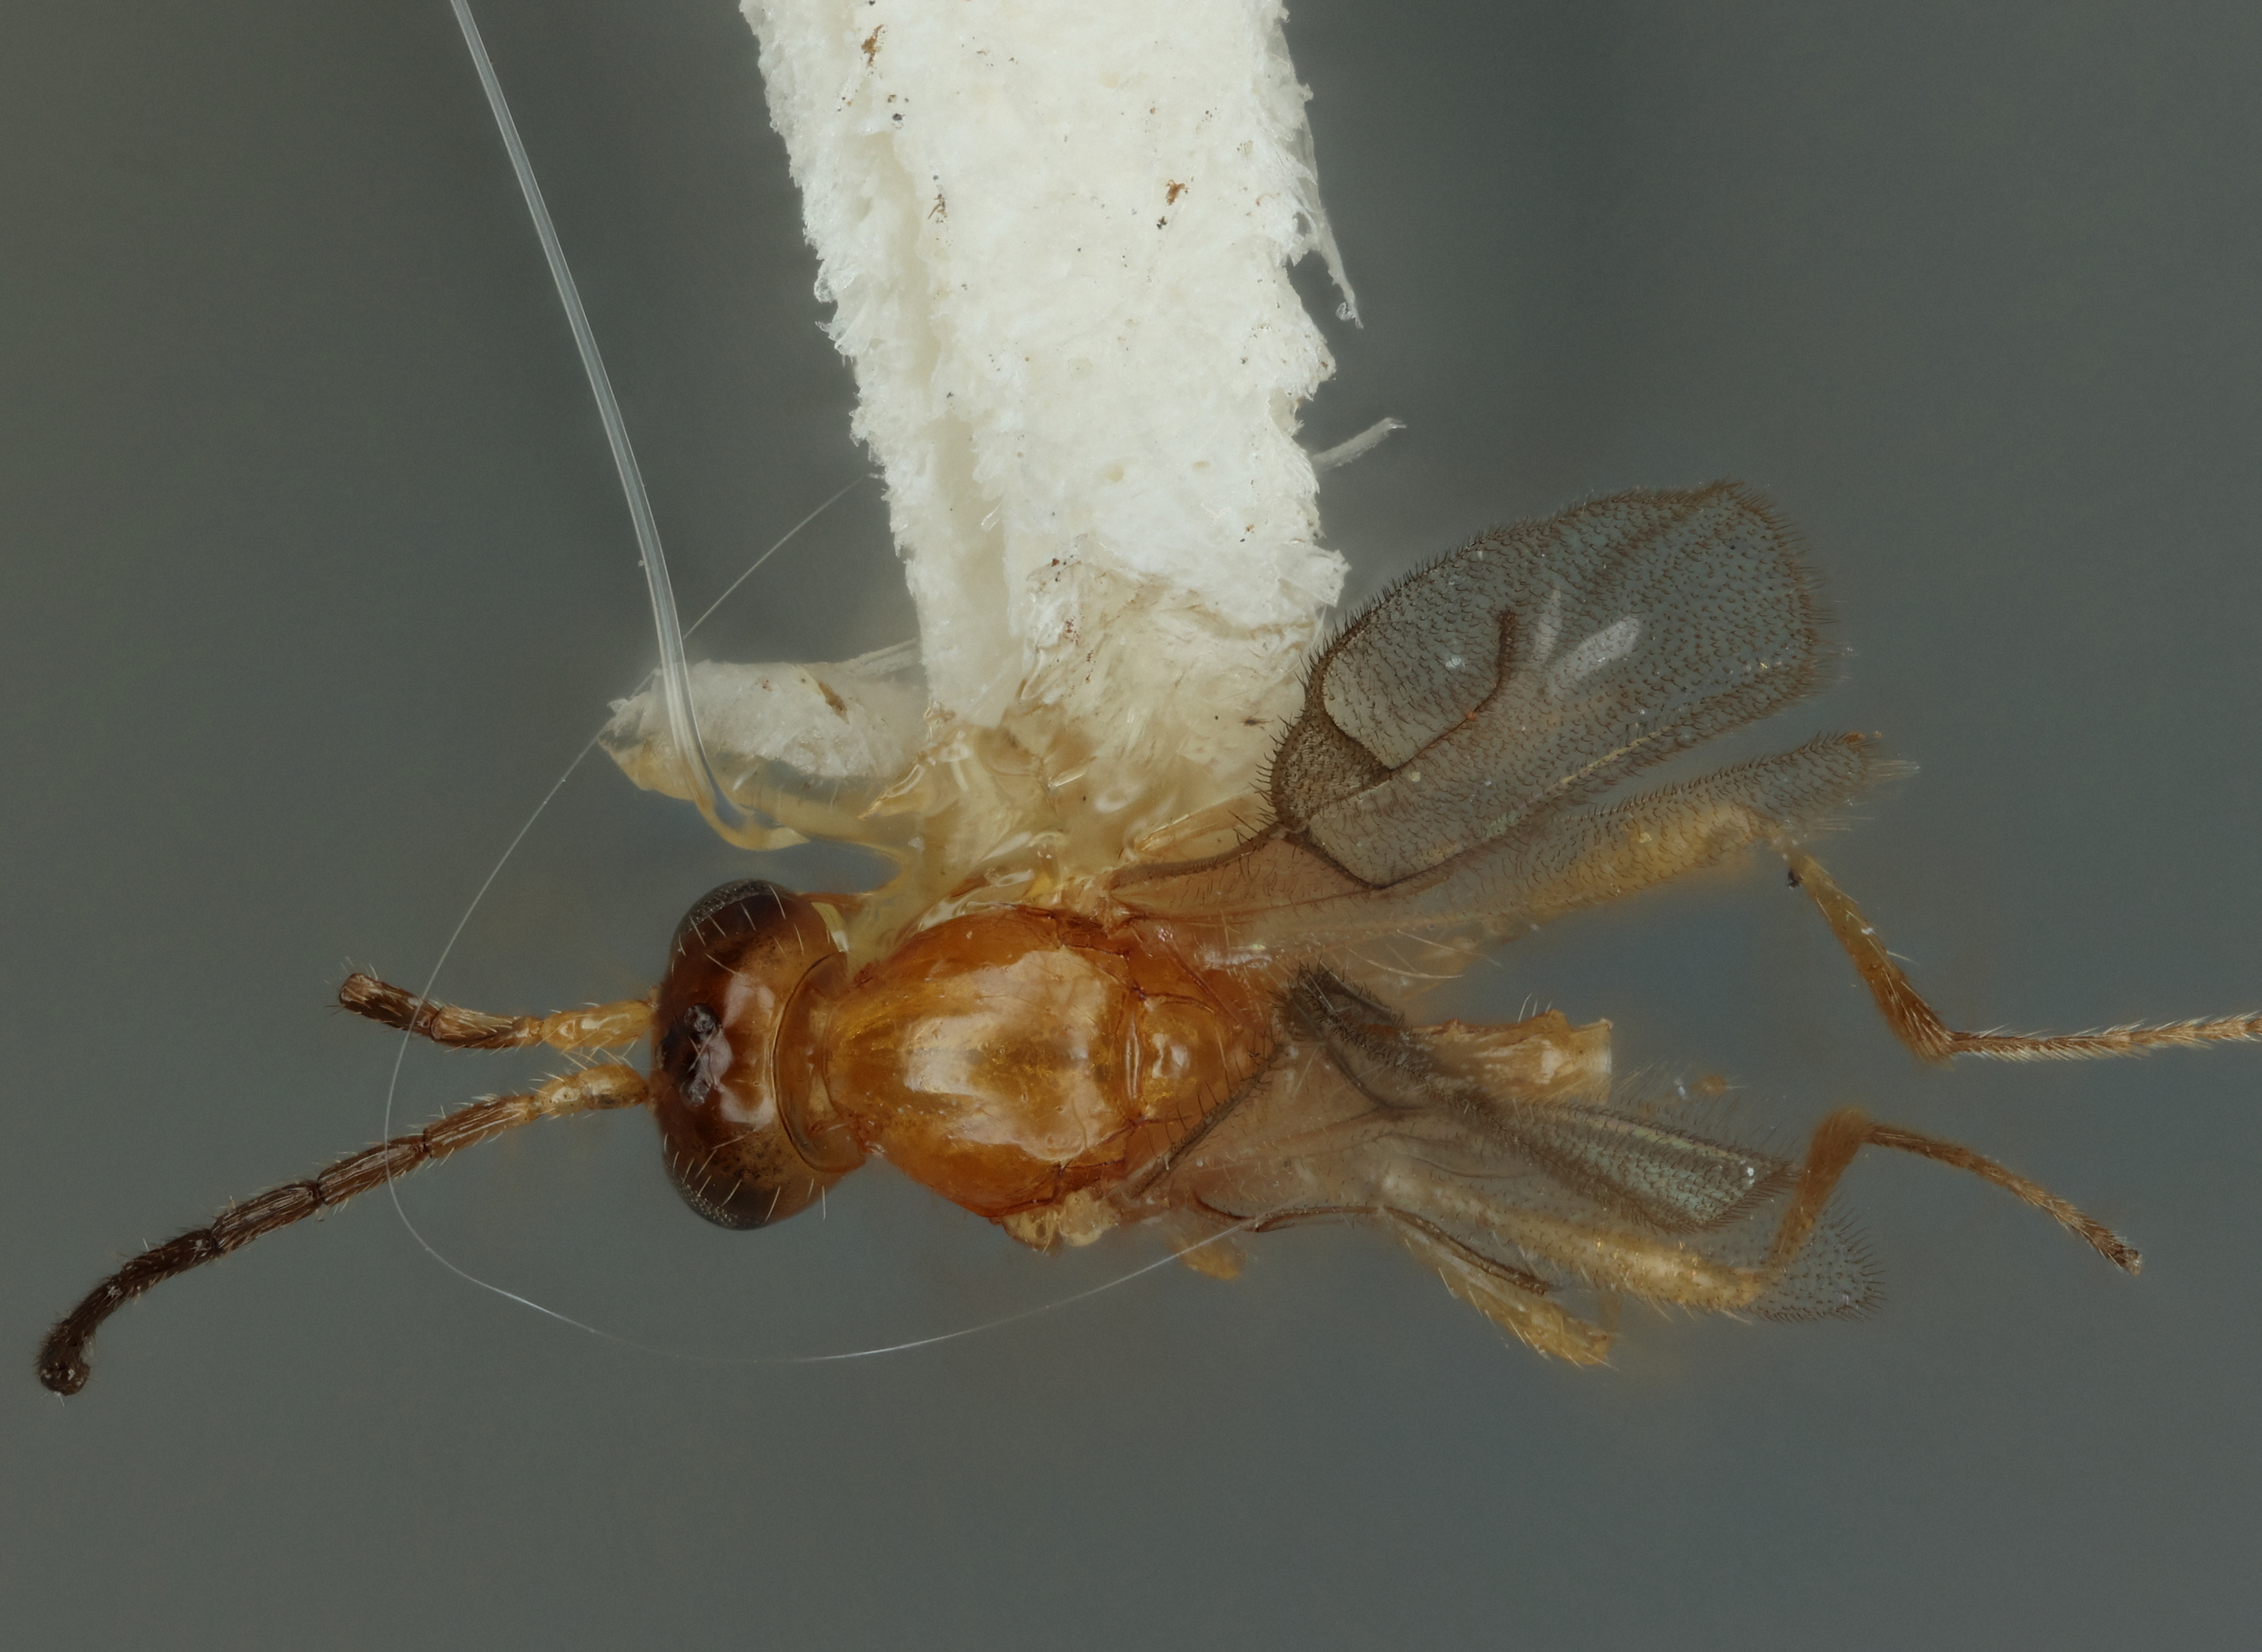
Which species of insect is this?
Binodoxys sinensis
